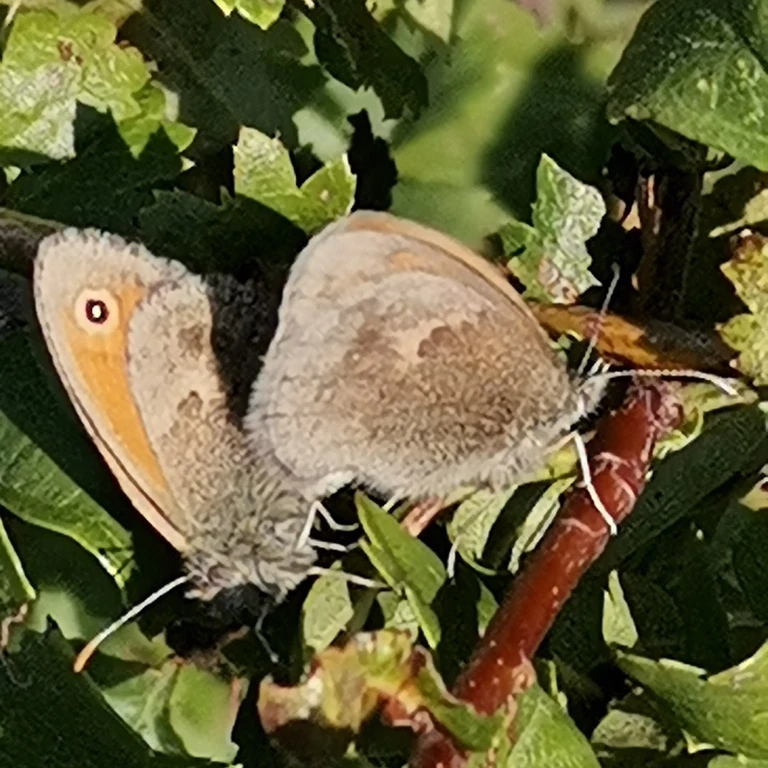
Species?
Coenonympha pamphilus
